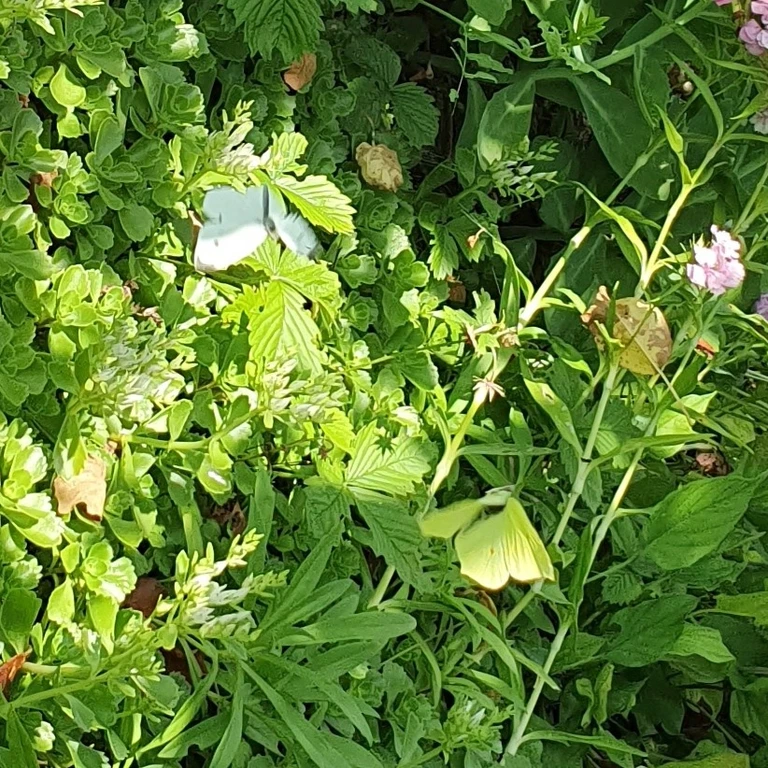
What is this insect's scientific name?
Gonepteryx rhamni
